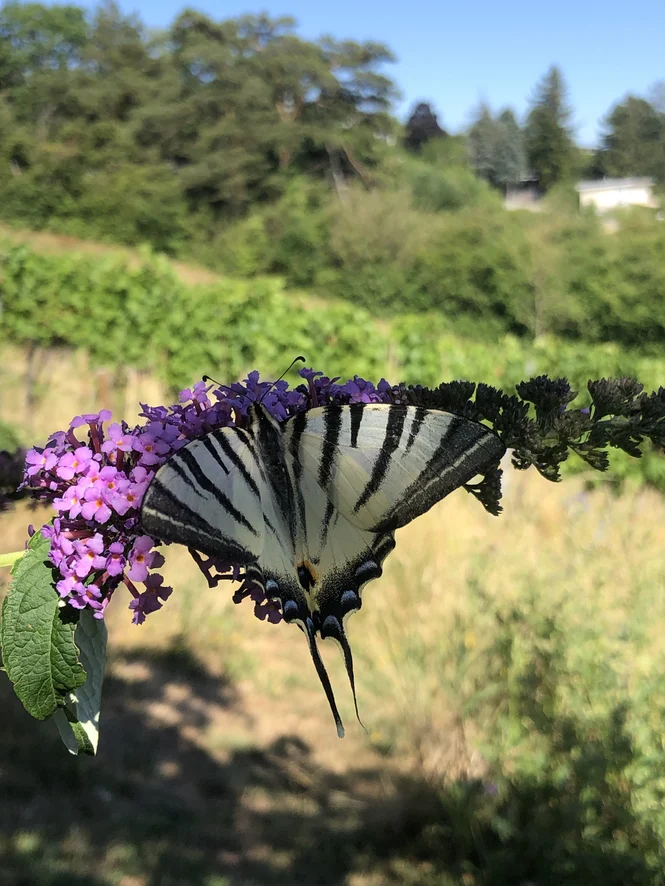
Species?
Iphiclides podalirius
